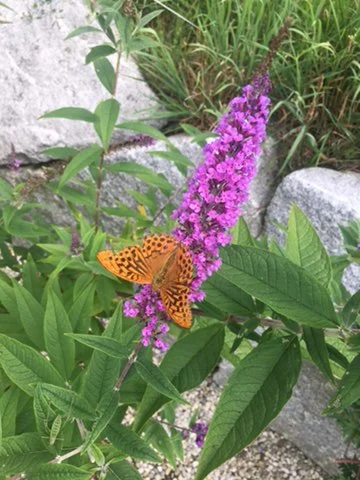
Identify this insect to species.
Argynnis paphia
